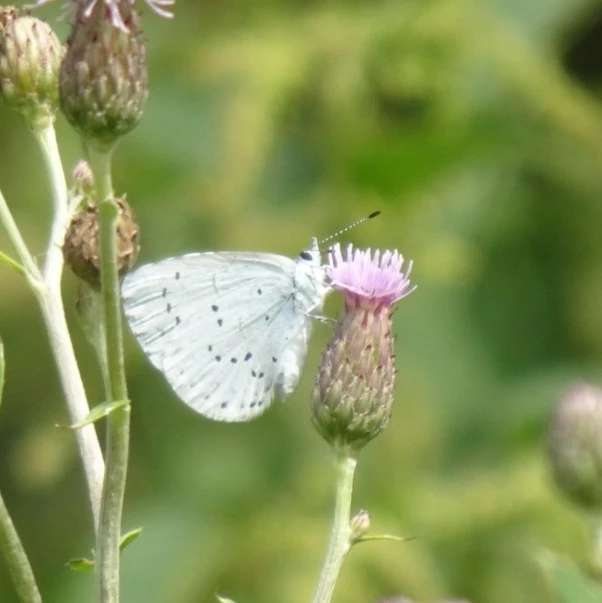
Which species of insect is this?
Celastrina argiolus
